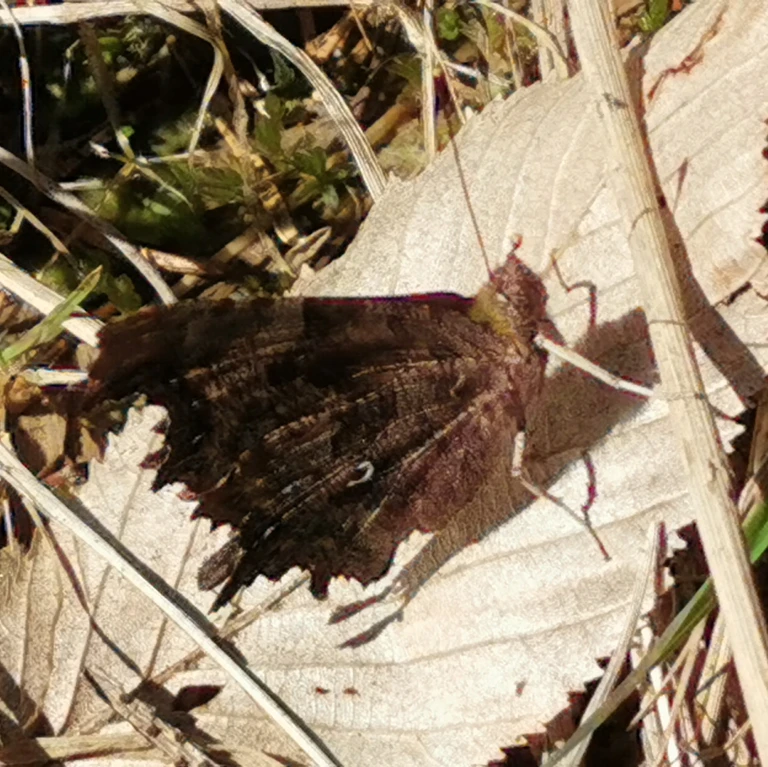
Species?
Polygonia c-album
